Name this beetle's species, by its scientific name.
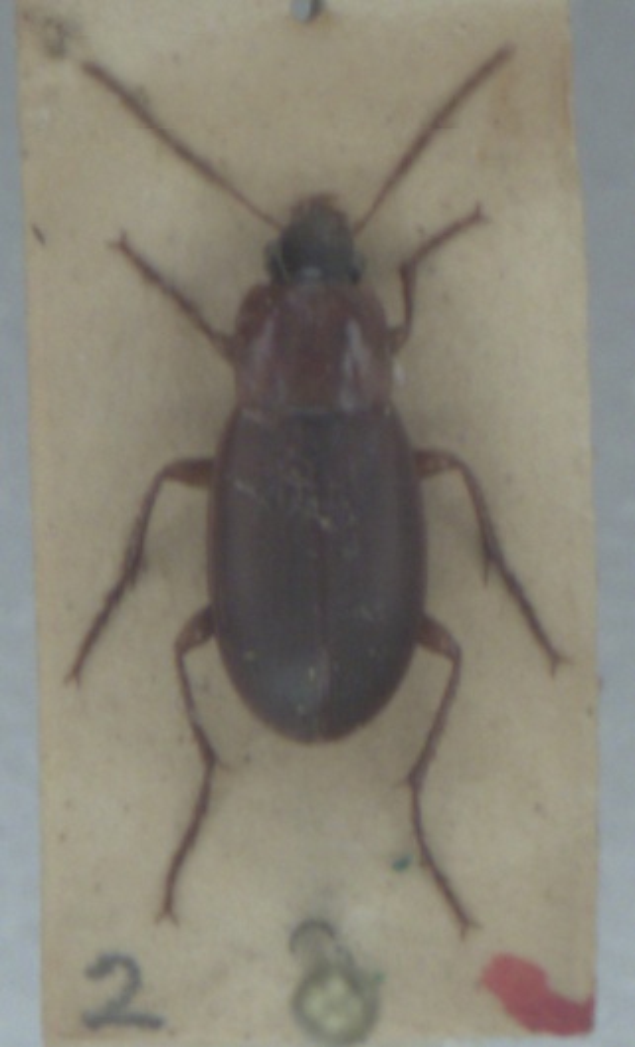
Calathus cinctus
